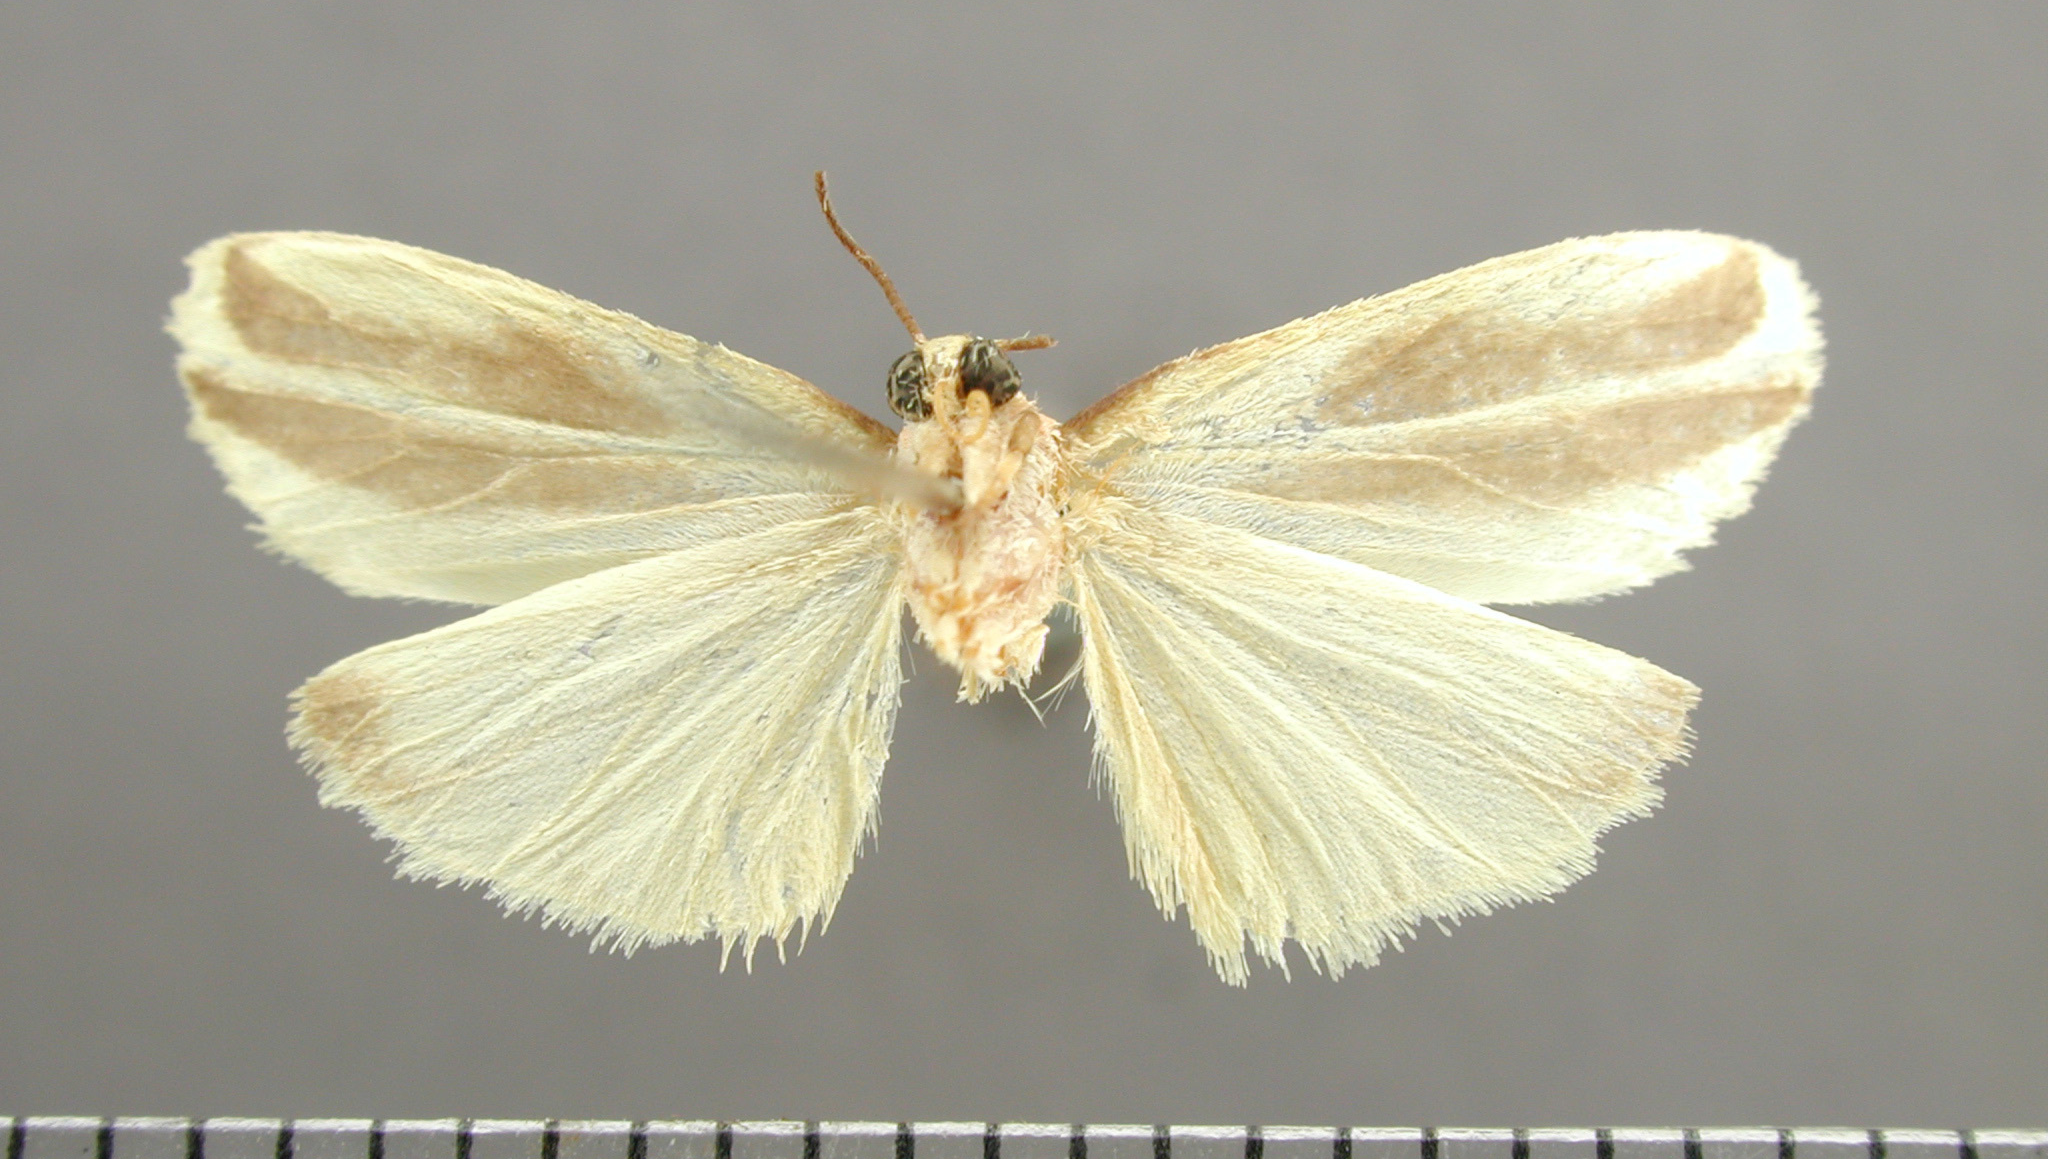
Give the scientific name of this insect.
Diarhabdosia melinda
